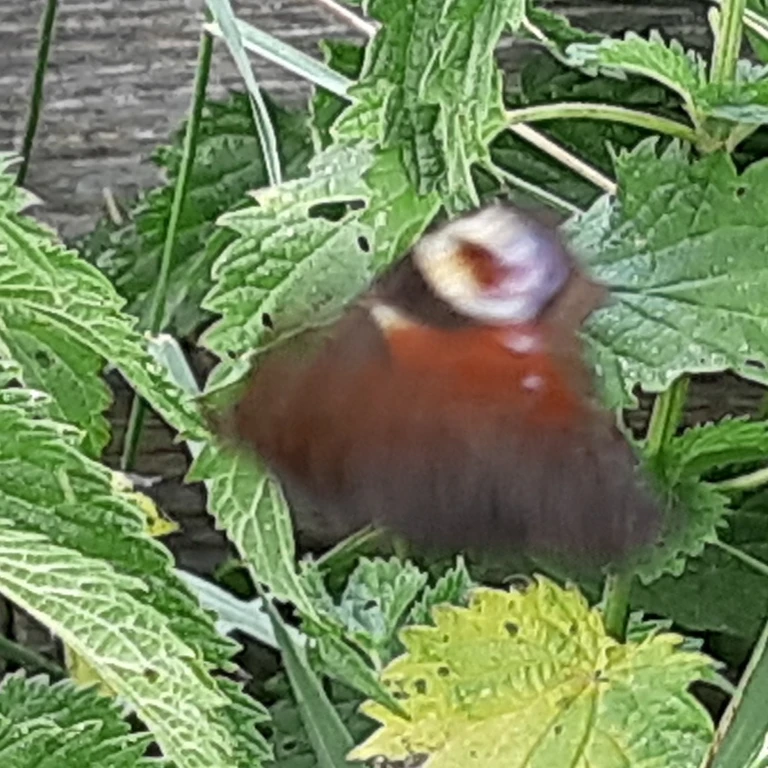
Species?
Aglais io
